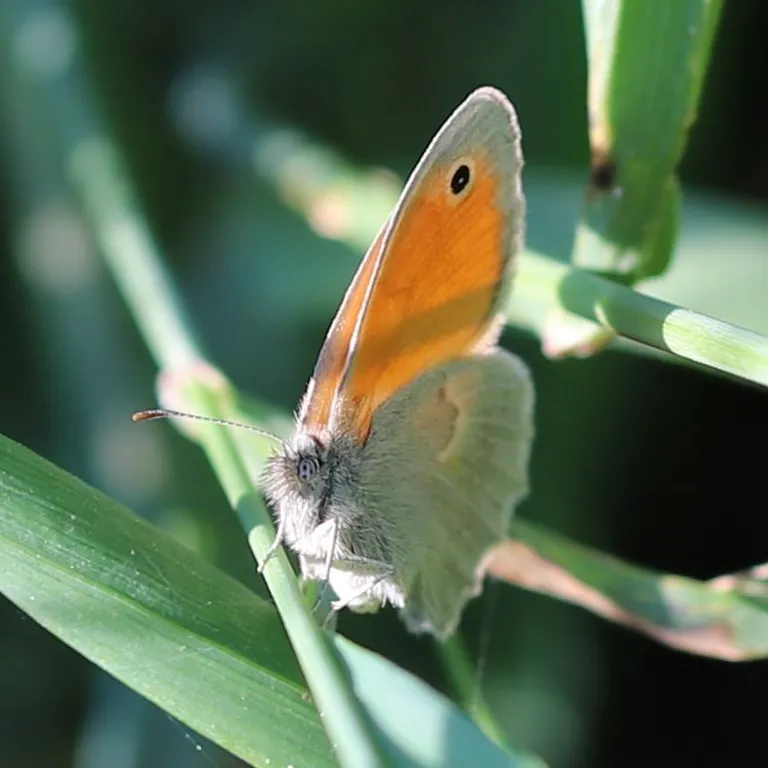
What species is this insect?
Coenonympha pamphilus
